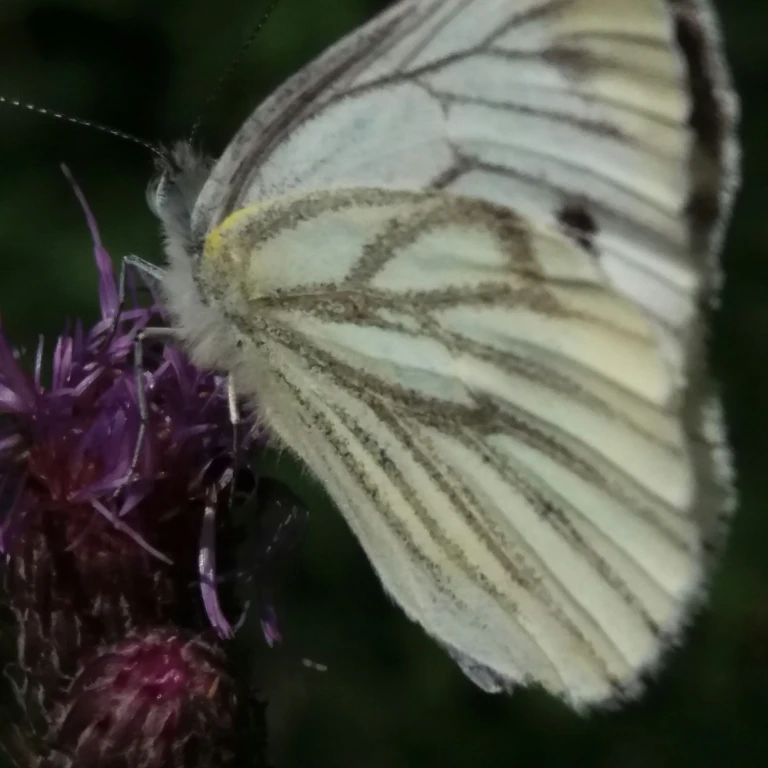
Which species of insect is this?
Pieris napi
